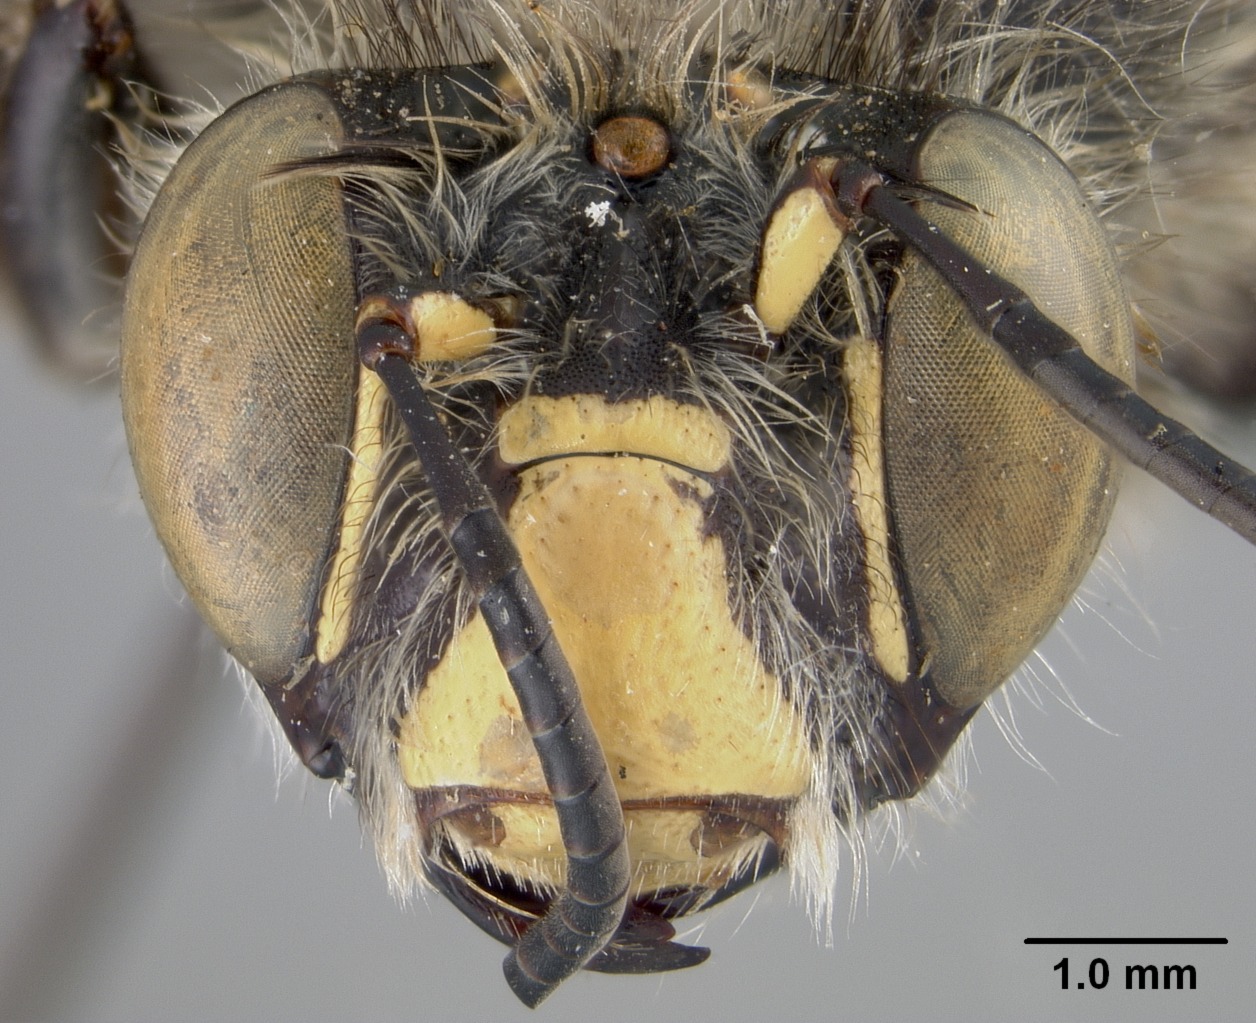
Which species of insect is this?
Anthophora romandii
